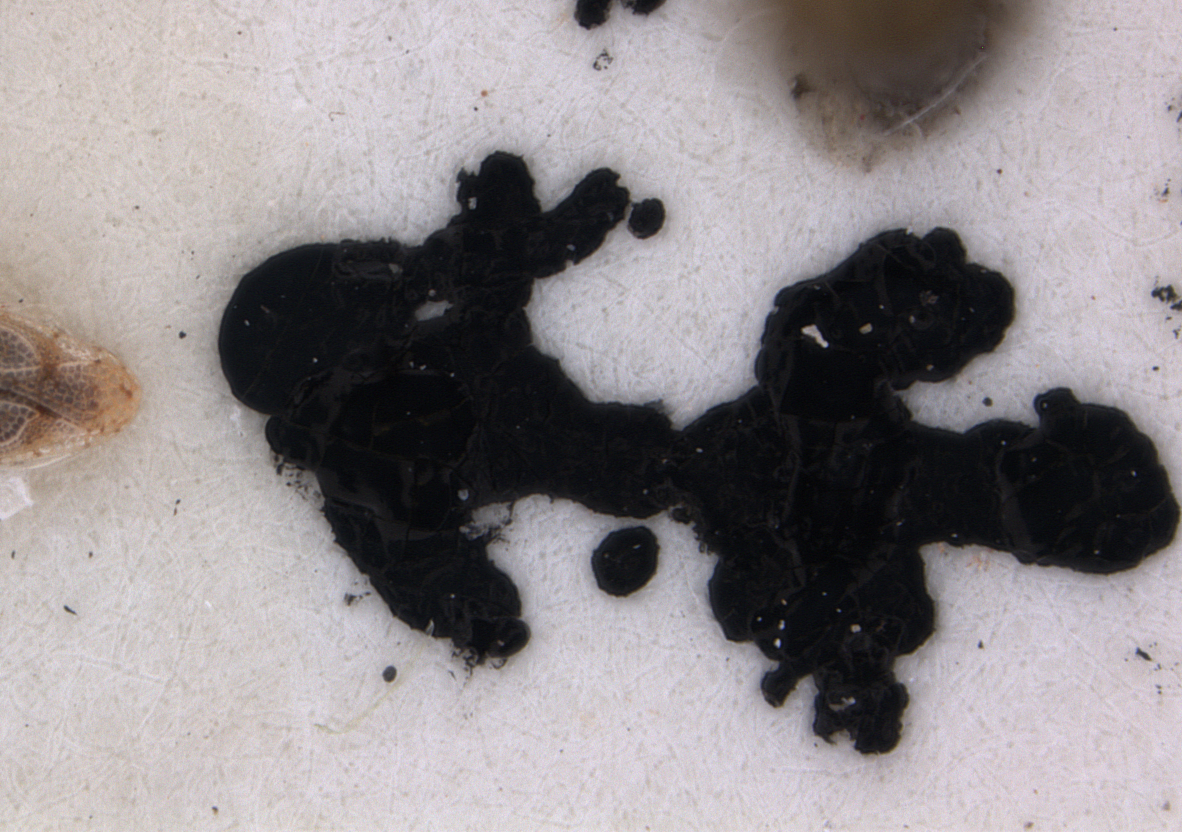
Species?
Monosteira edeia
